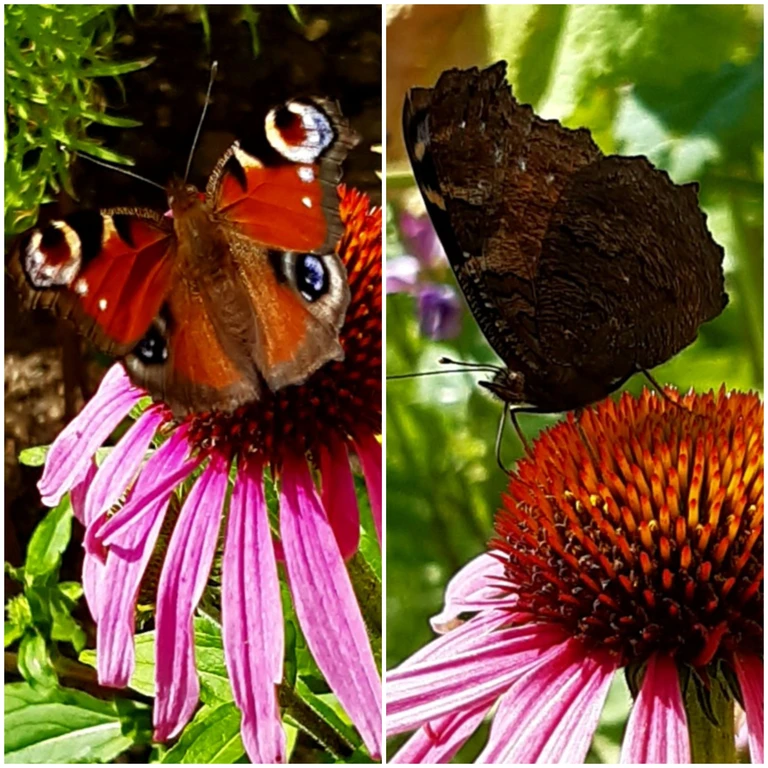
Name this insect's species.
Aglais io
